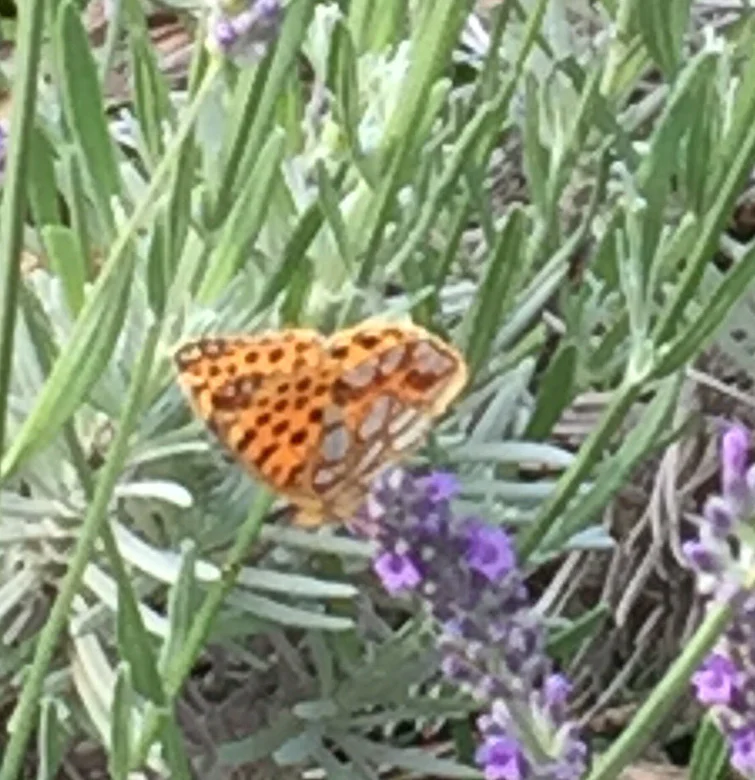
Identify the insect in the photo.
Issoria lathonia
